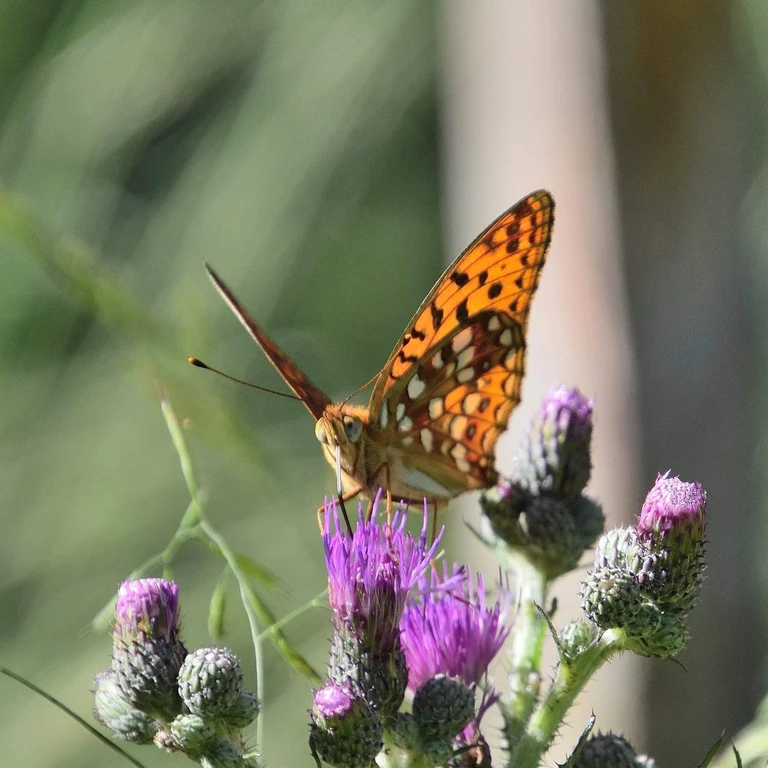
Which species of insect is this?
Fabriciana adippe
